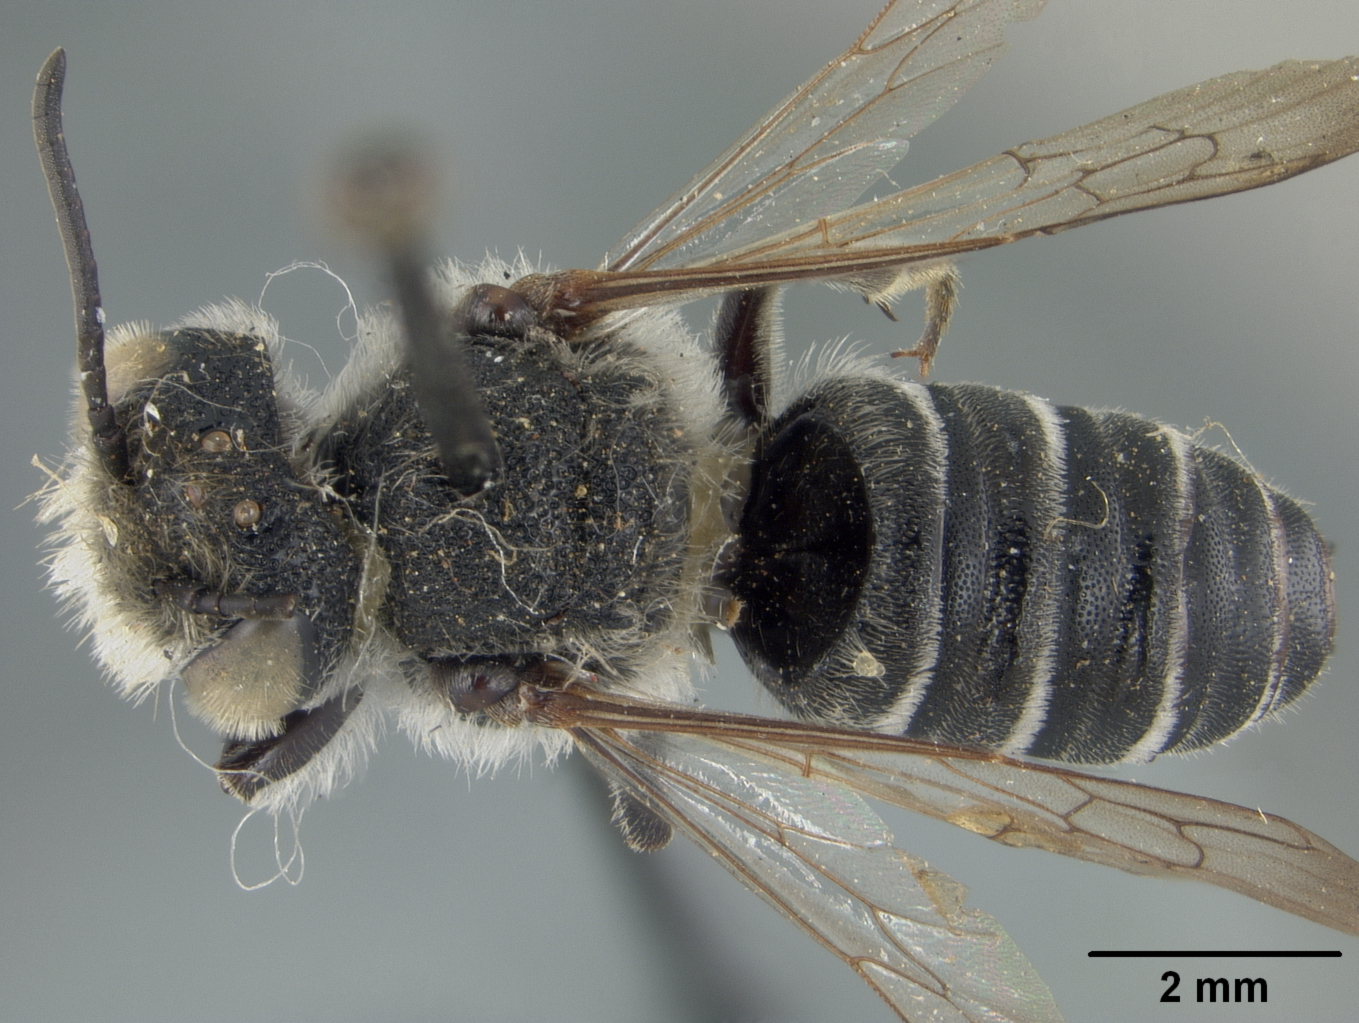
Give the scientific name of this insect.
Coelioxys dubitata
